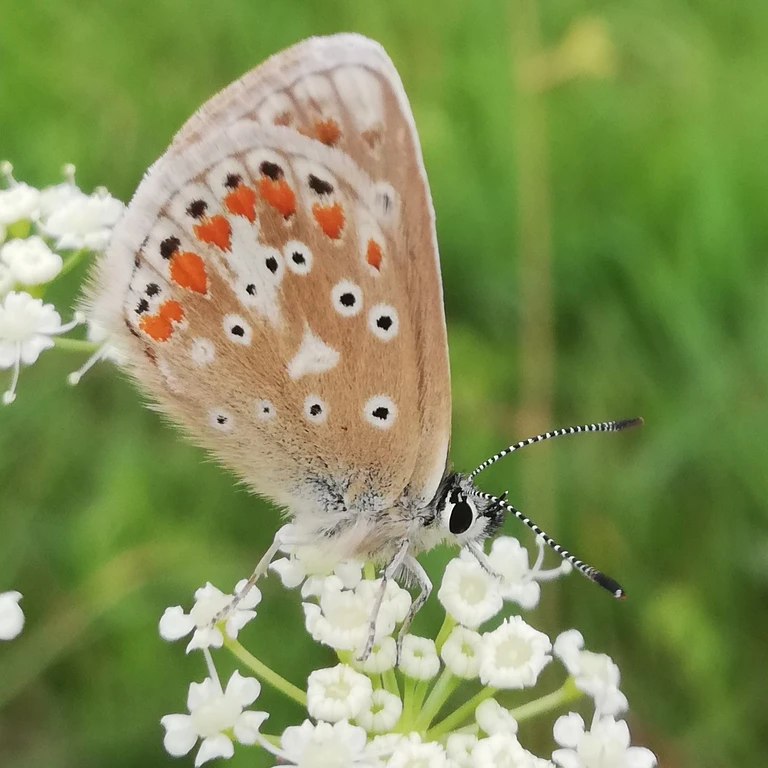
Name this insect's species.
Polyommatus dorylas
